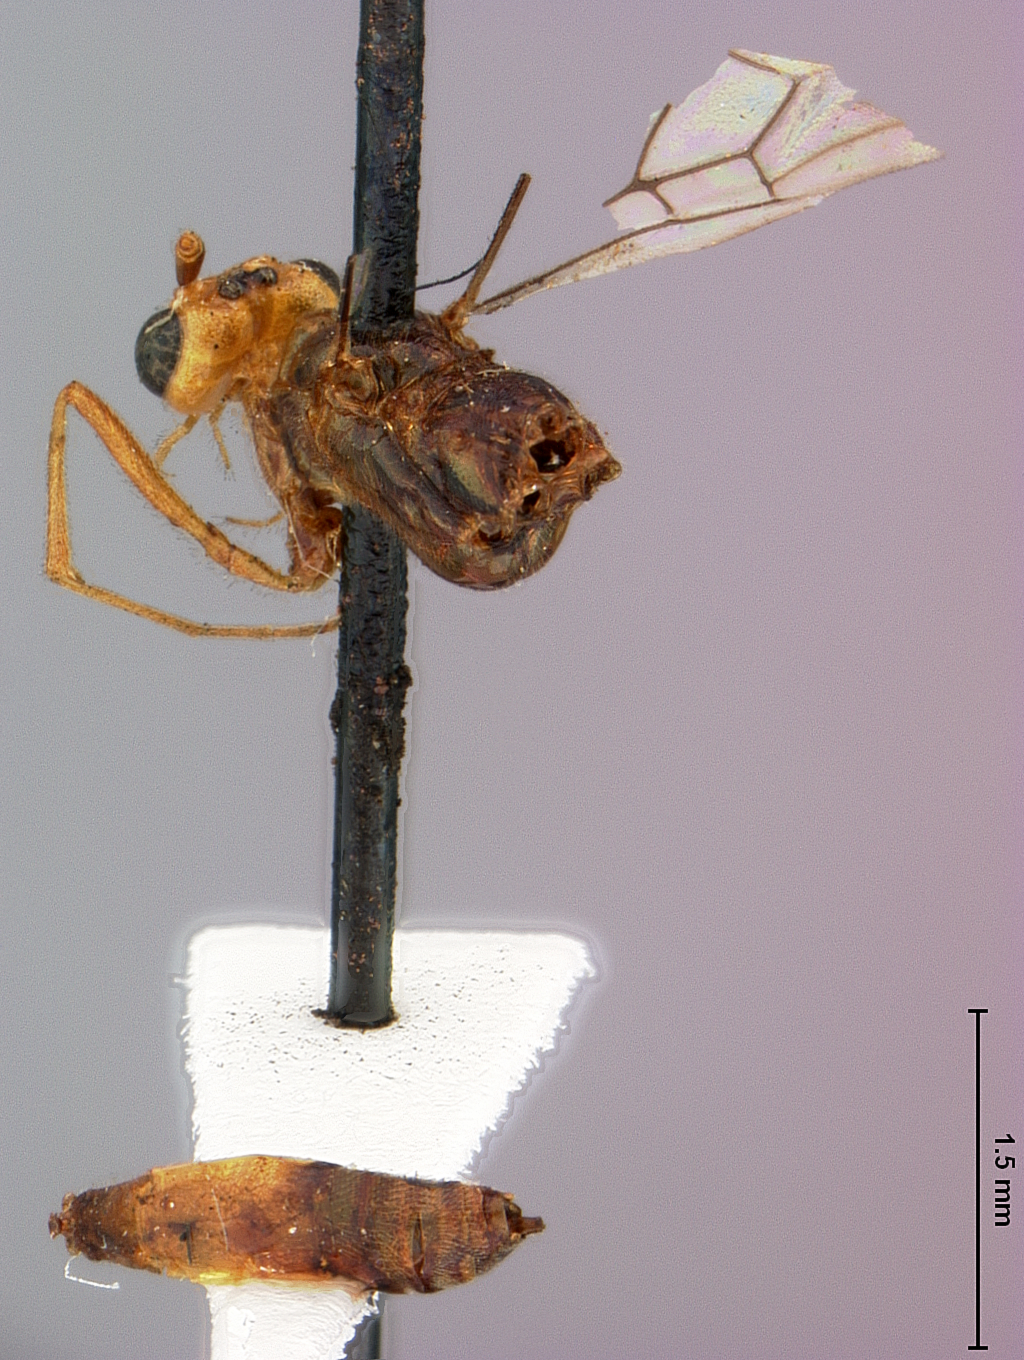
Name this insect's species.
Macrocentrus clypeatus
